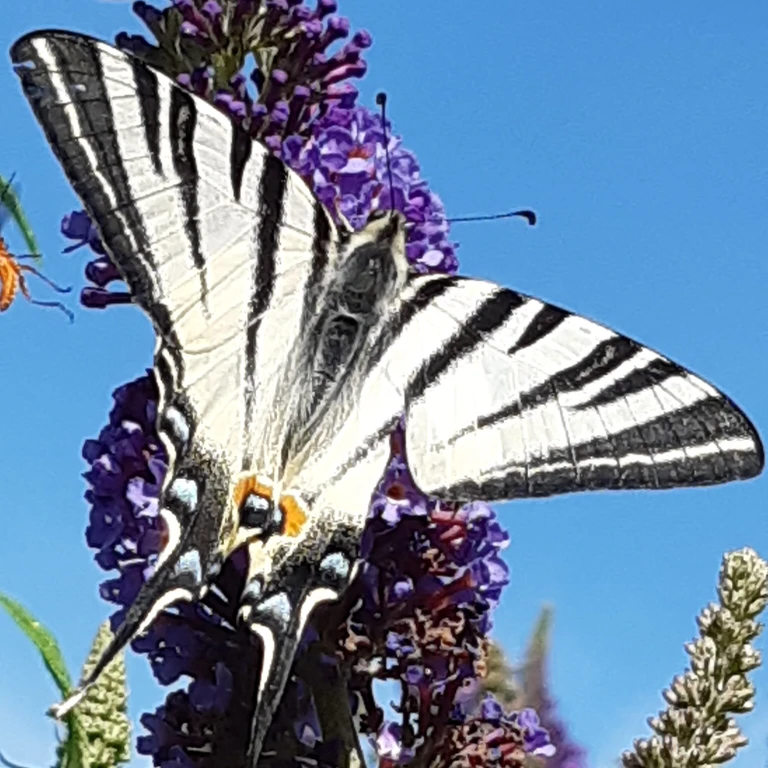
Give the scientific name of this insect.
Iphiclides podalirius
